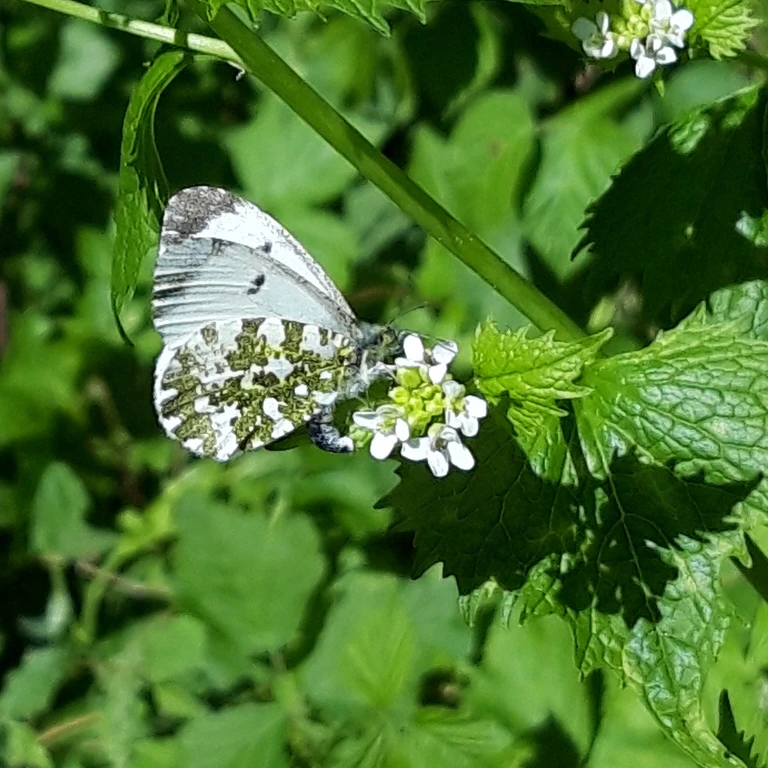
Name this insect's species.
Anthocharis cardamines
